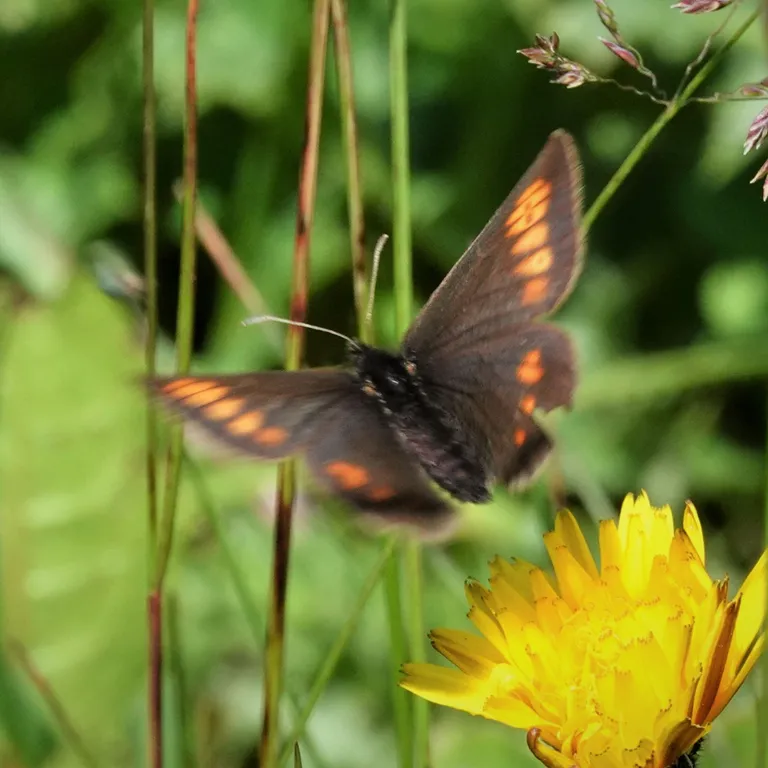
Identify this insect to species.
Erebia eriphyle
